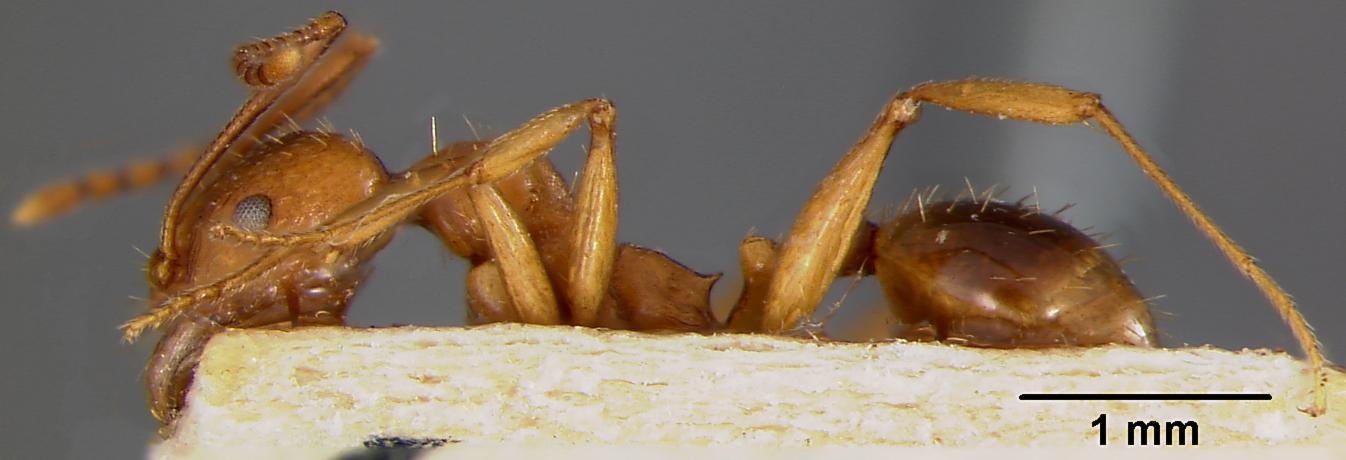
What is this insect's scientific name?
Aphaenogaster schmitzi
